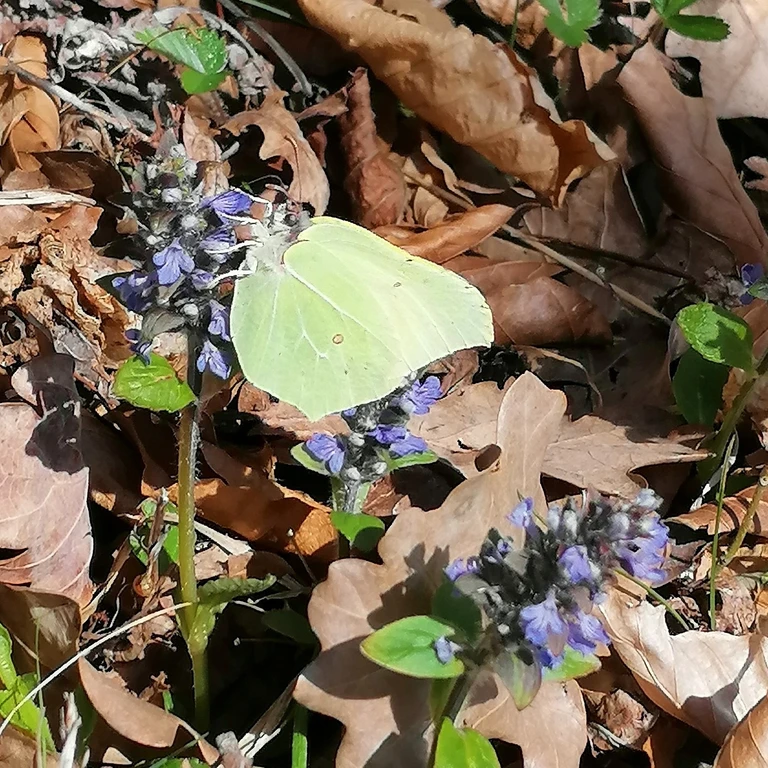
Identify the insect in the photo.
Gonepteryx rhamni
